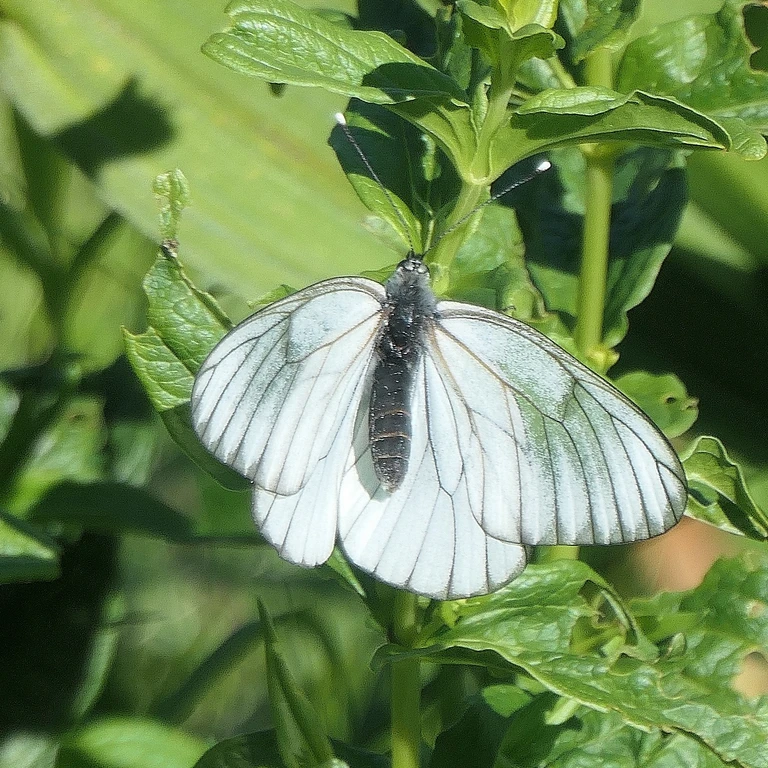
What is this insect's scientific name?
Aporia crataegi
